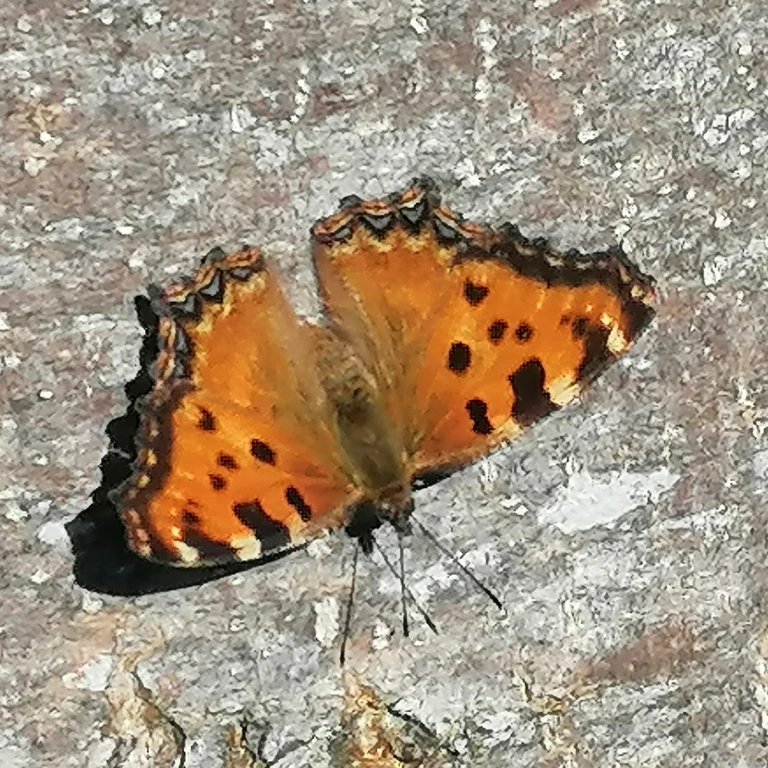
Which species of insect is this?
Nymphalis polychloros
